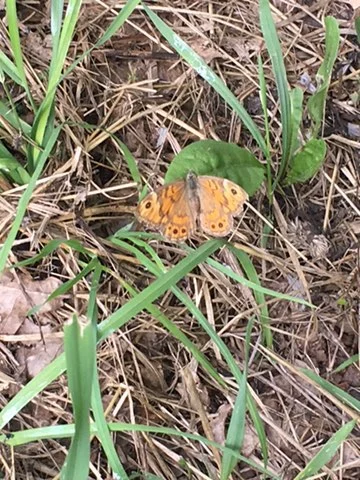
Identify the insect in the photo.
Lasiommata megera (also Pararge megera)
